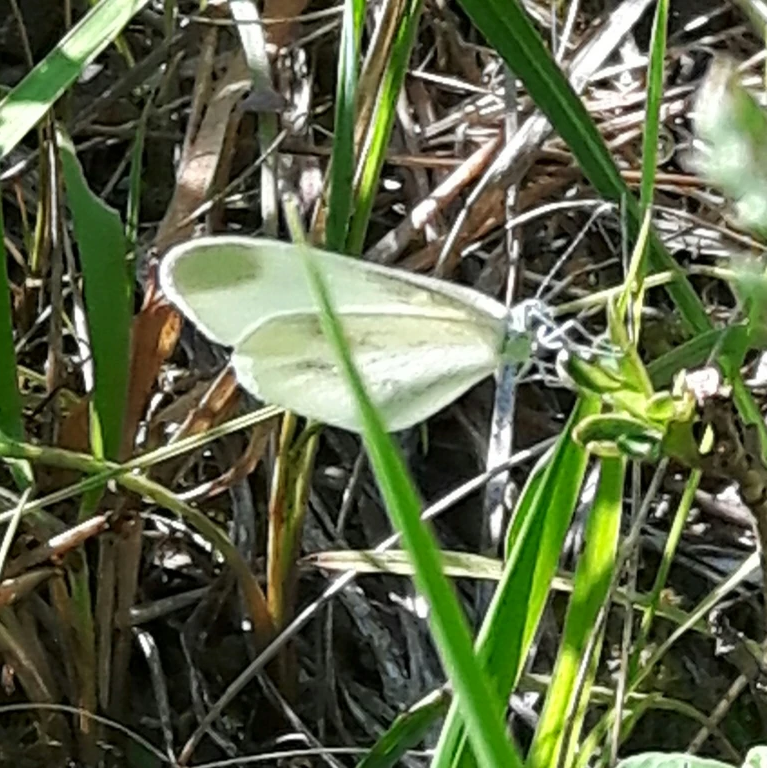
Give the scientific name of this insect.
Leptidea sinapis/juvernica
